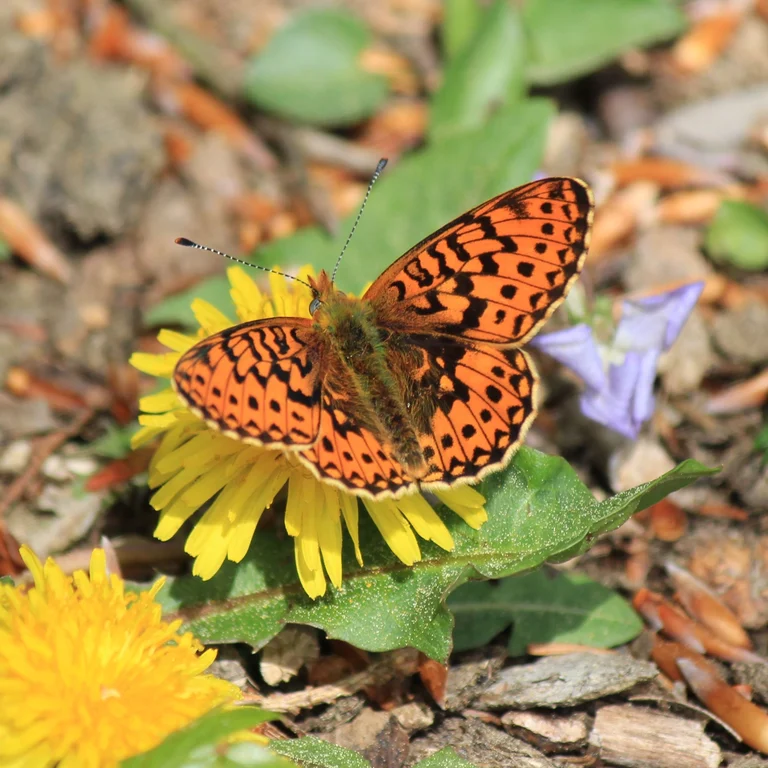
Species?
Boloria euphrosyne (also Clossiana euphrosyne)
